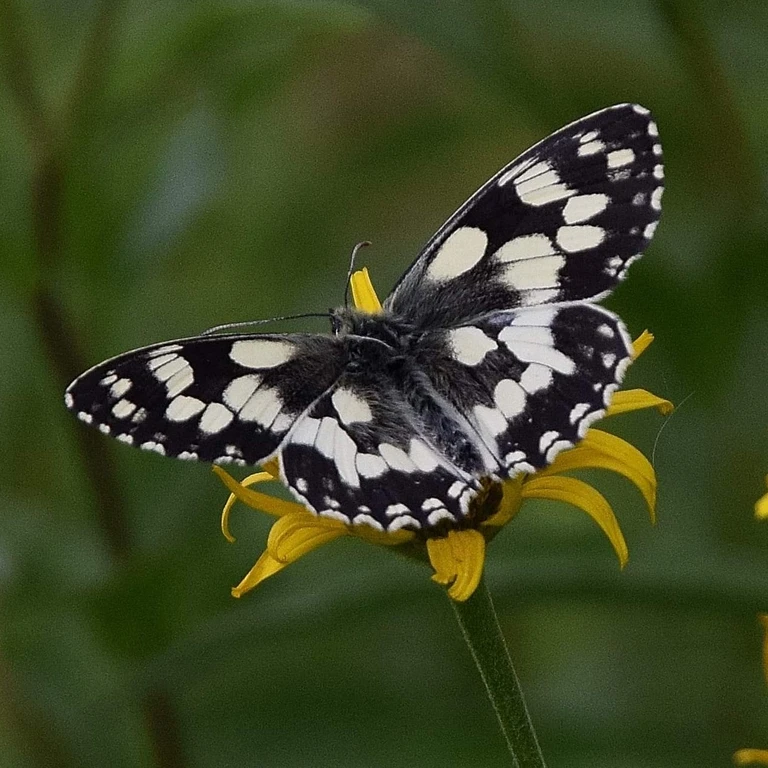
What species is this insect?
Melanargia galathea
